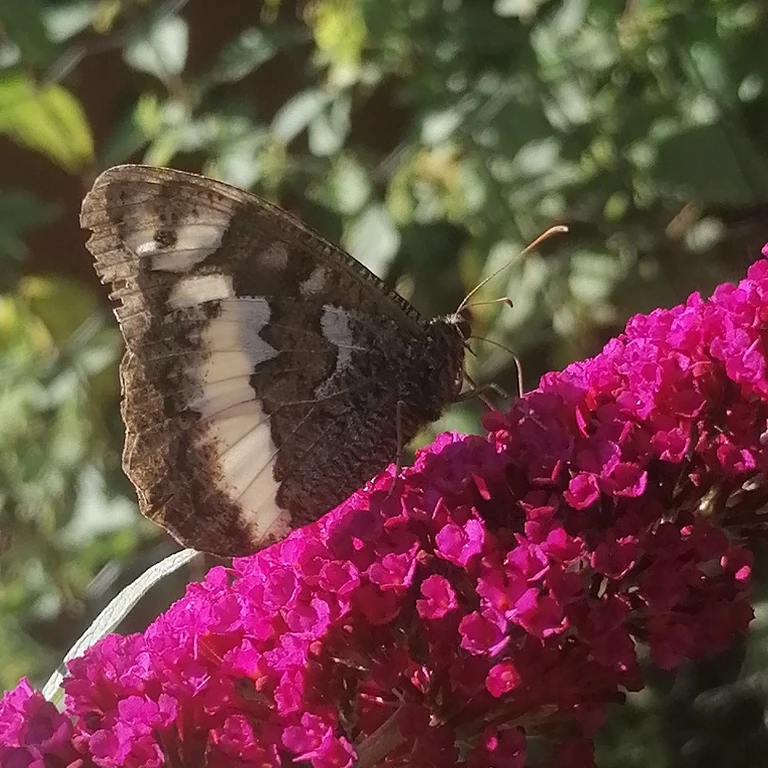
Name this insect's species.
Brintesia circe
